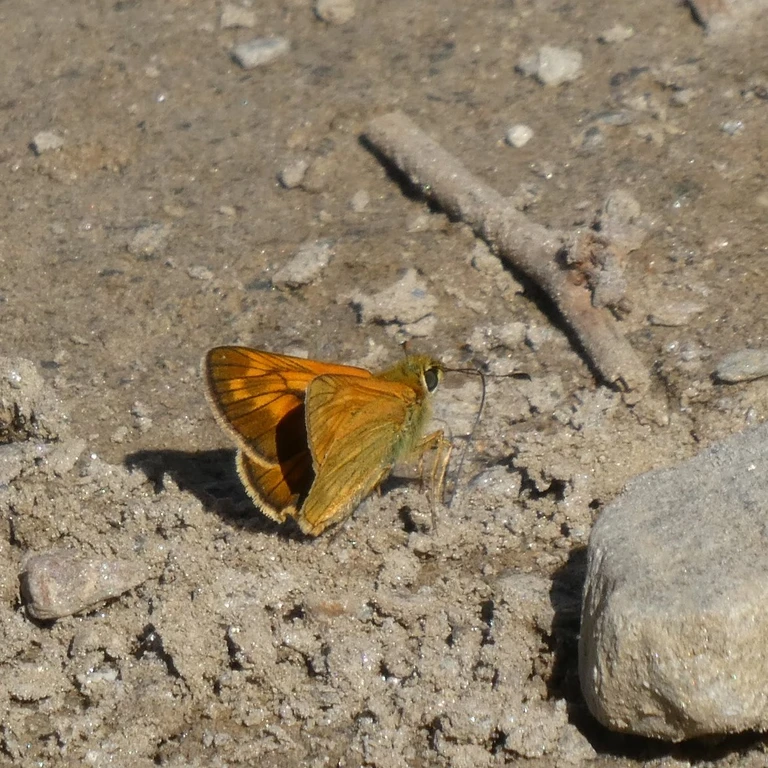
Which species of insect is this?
Ochlodes sylvanus (also Ochlodes venata)
